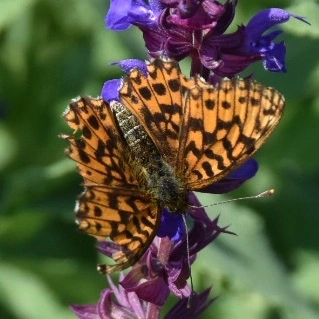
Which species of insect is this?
Boloria dia
